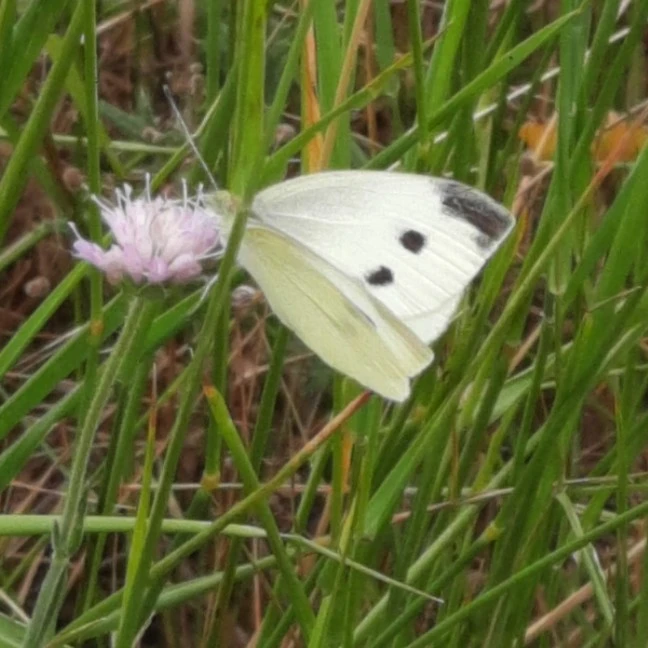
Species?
Pieris rapae
